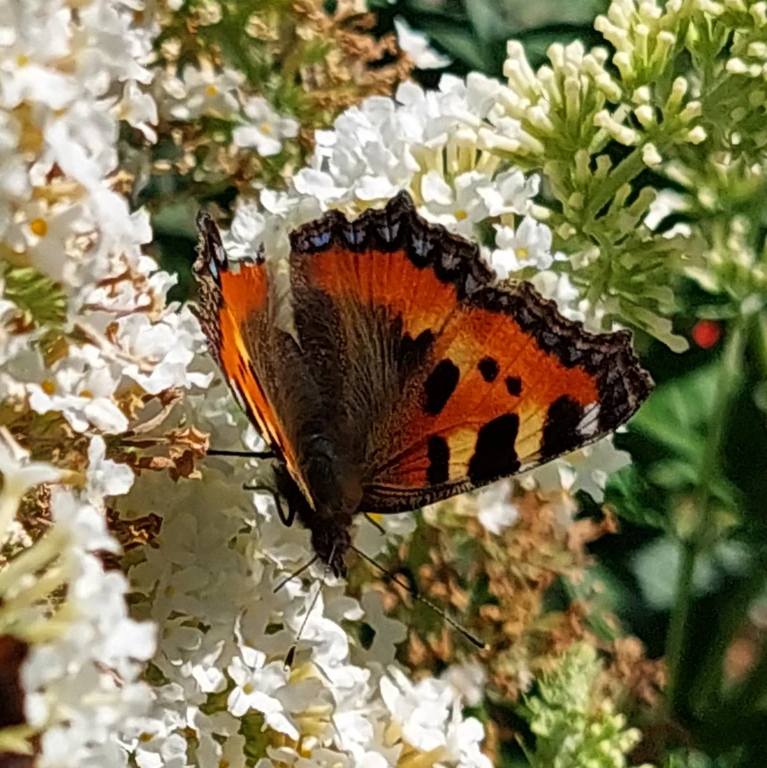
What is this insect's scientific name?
Aglais urticae
